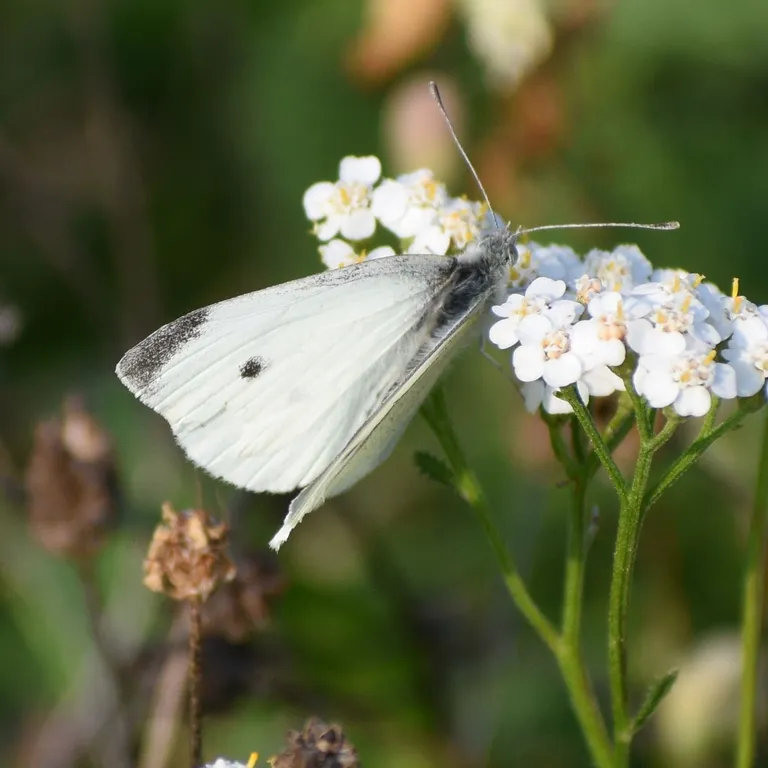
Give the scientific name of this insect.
Pieris rapae
